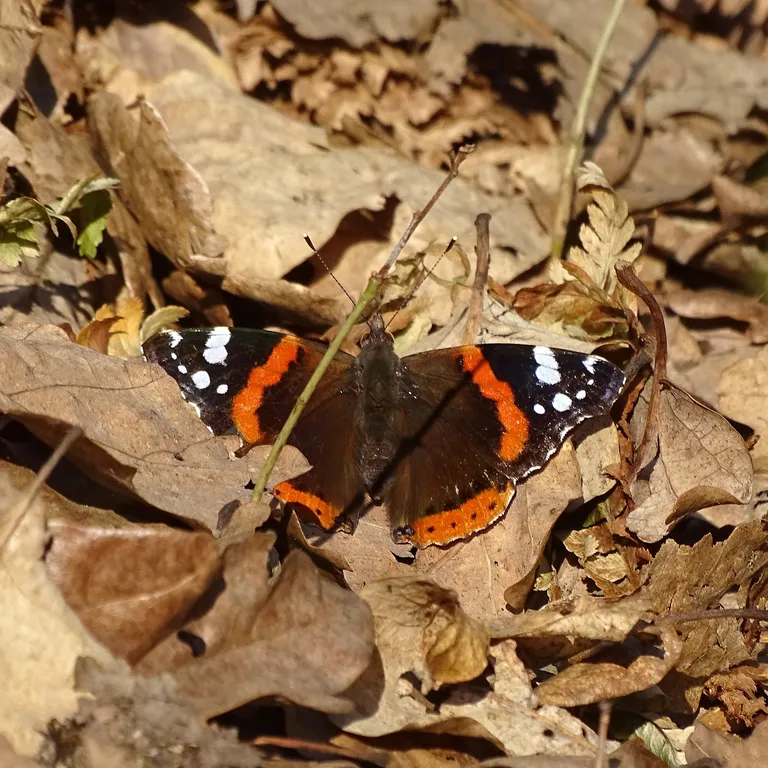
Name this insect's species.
Vanessa atalanta
